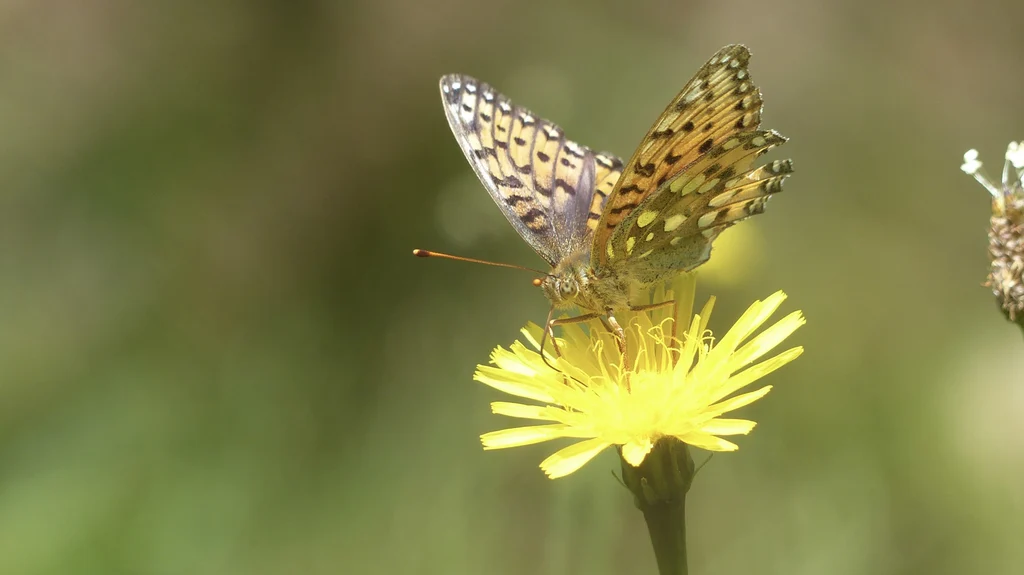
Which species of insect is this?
Speyeria aglaja
